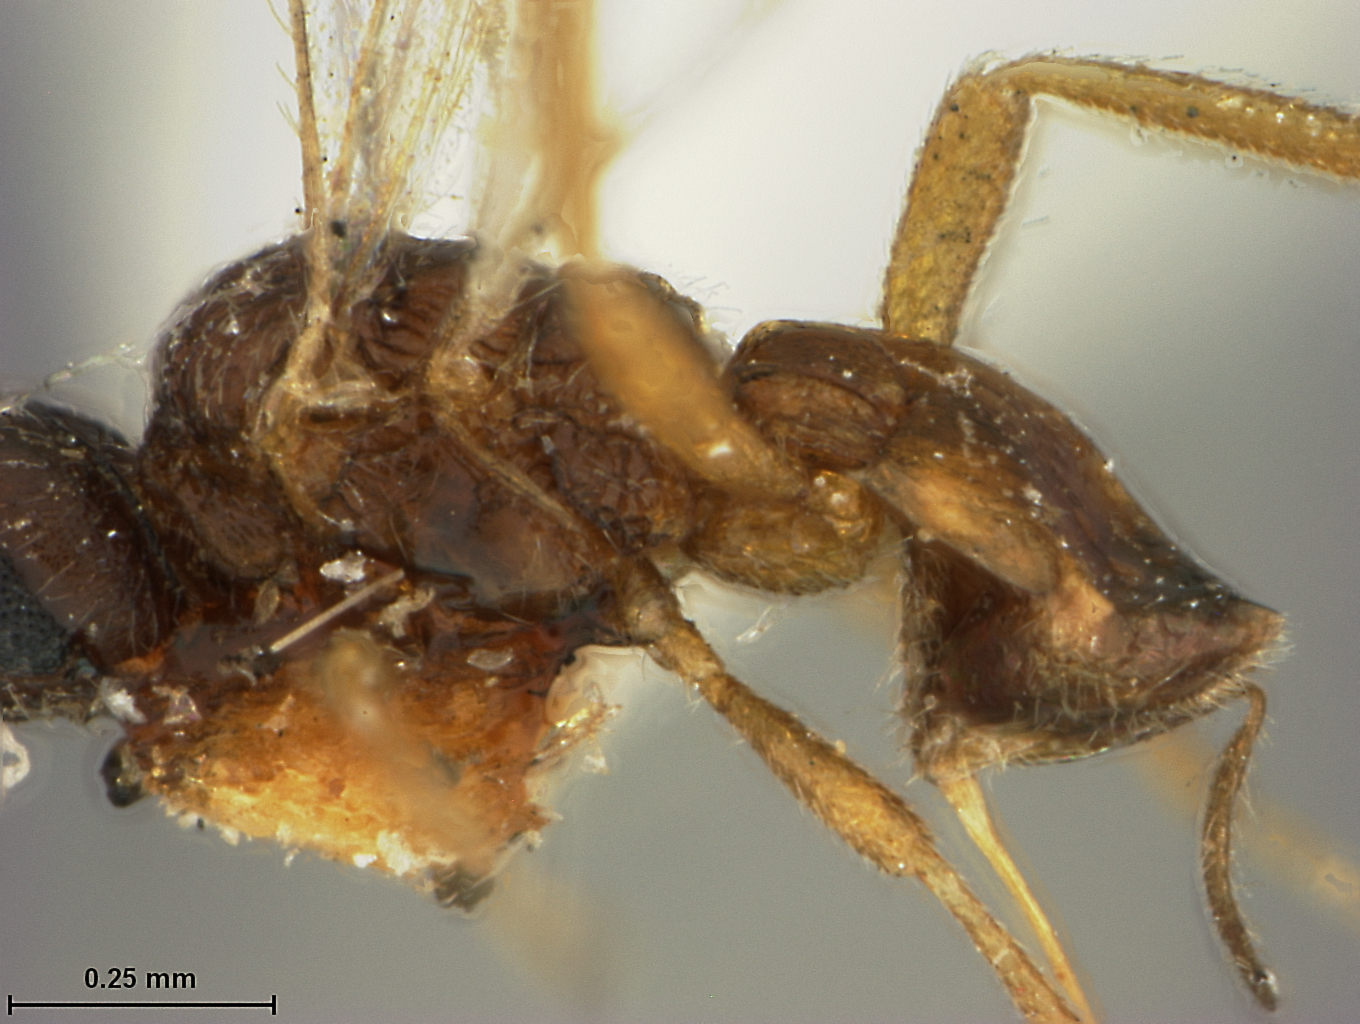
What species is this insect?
Chremylus japonicus
